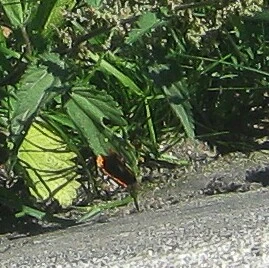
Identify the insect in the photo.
Vanessa atalanta
